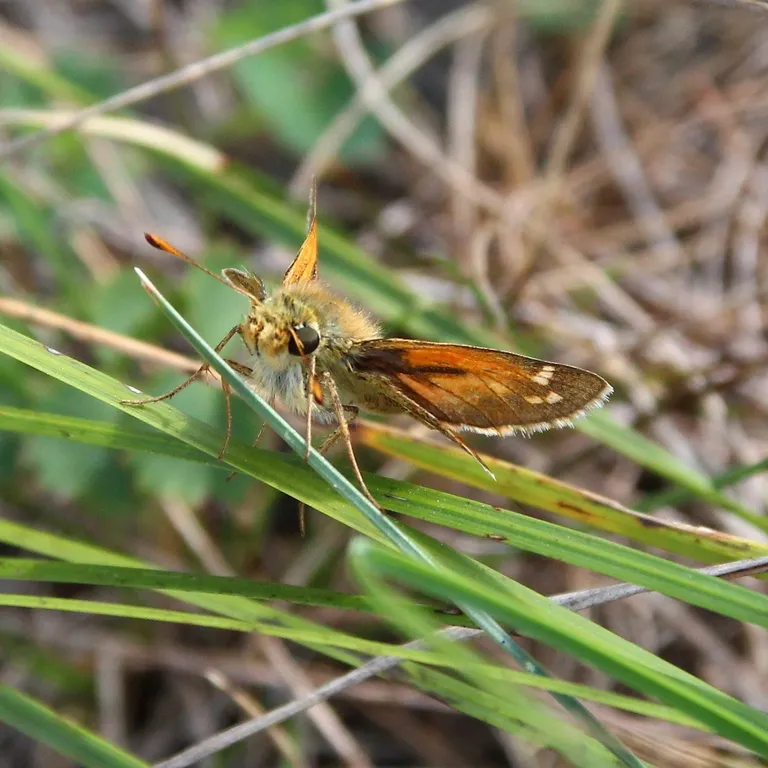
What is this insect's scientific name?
Hesperia comma
